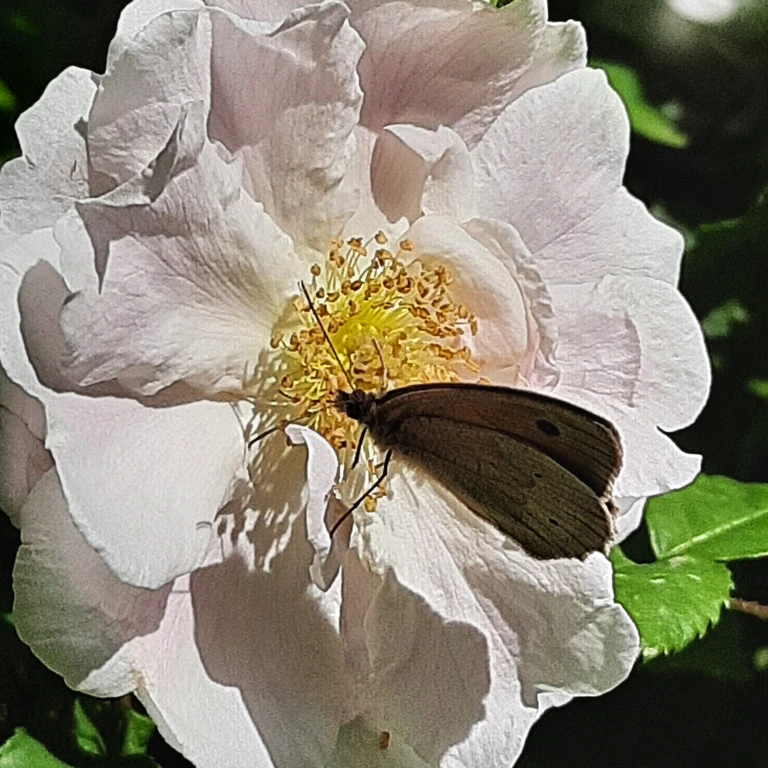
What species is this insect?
Maniola jurtina
